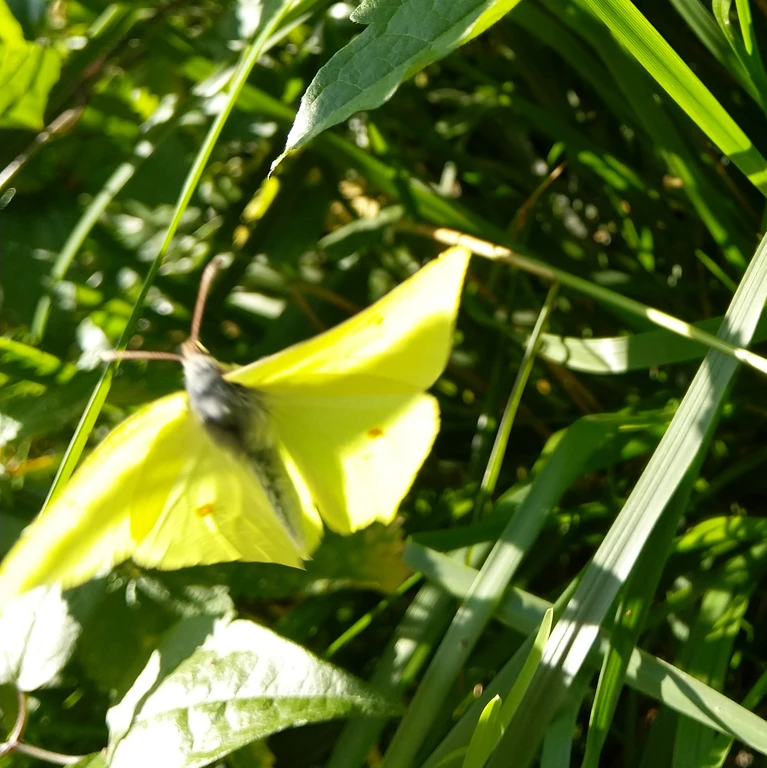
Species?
Gonepteryx rhamni
